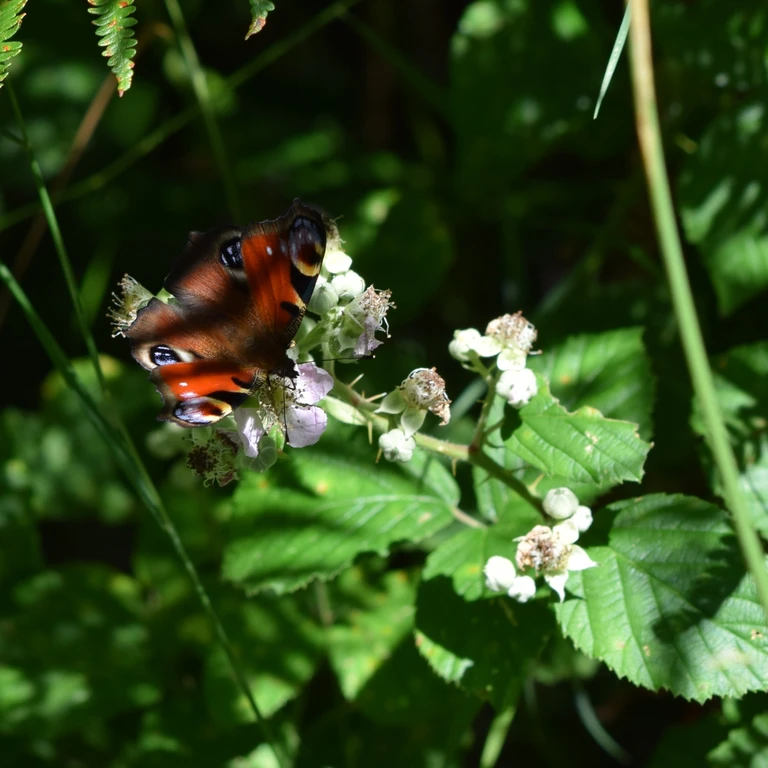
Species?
Aglais io
